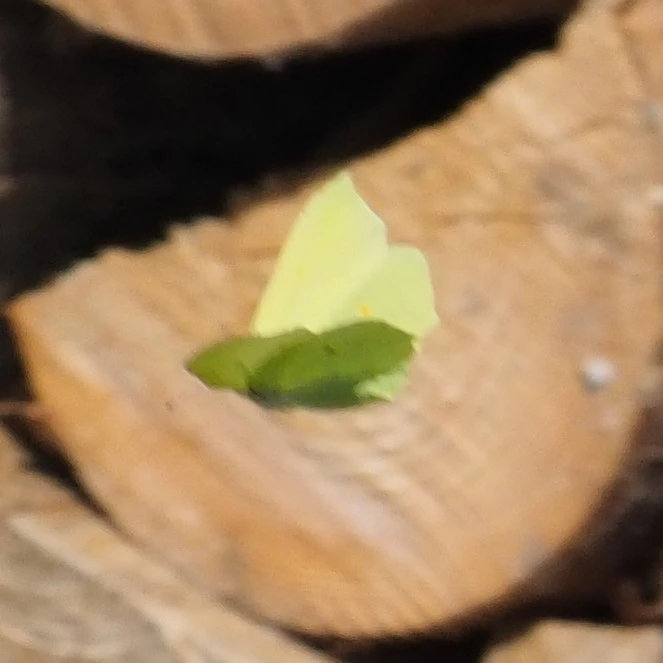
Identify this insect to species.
Gonepteryx rhamni
